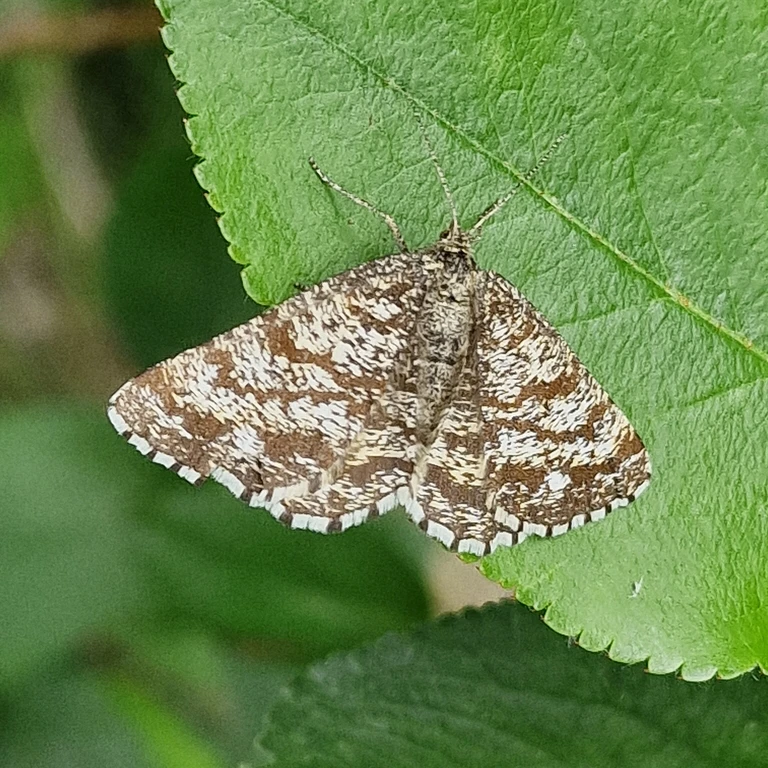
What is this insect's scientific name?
Ematurga atomaria
